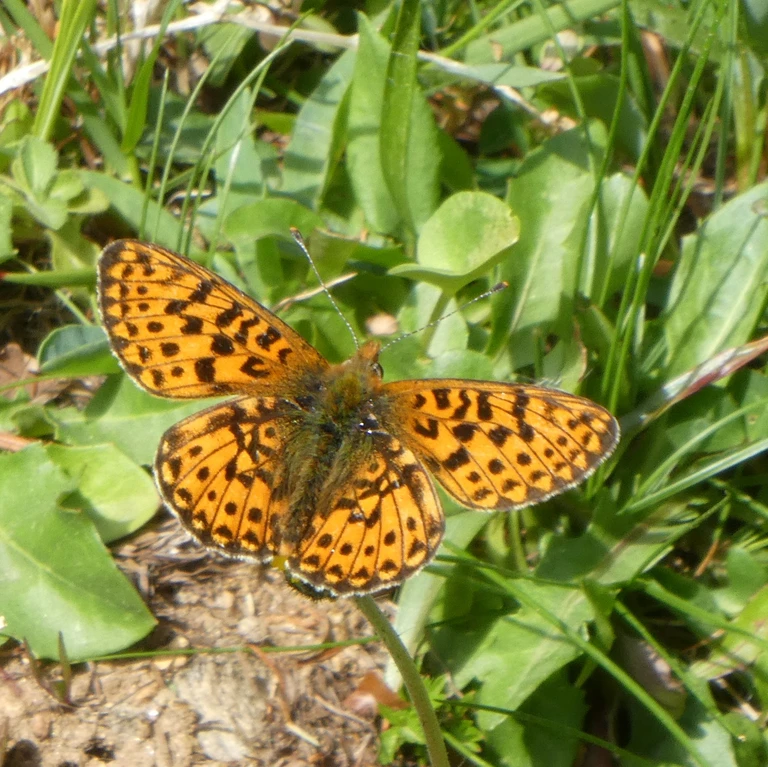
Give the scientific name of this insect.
Boloria euphrosyne (also Clossiana euphrosyne)
